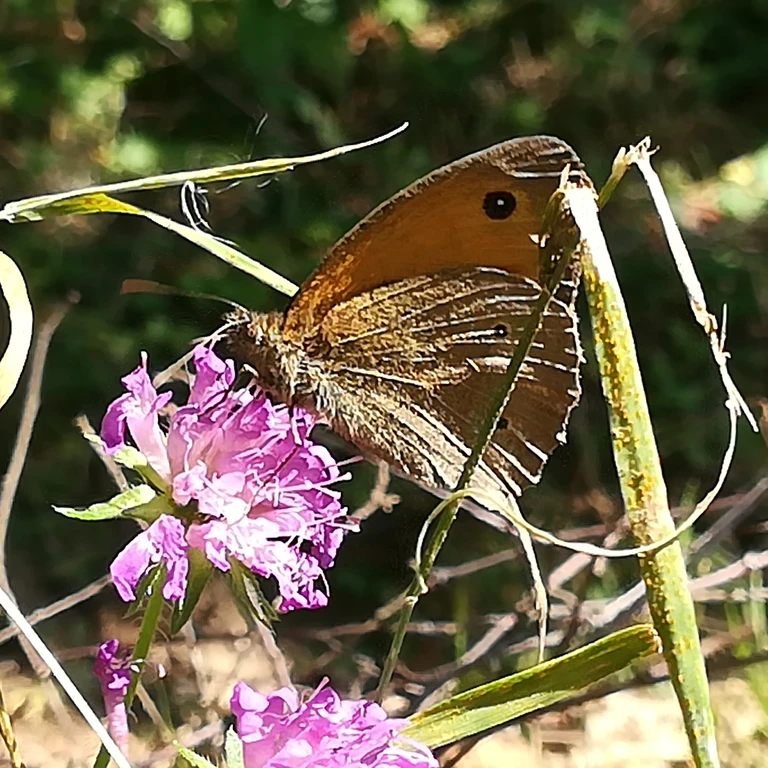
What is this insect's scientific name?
Maniola jurtina
